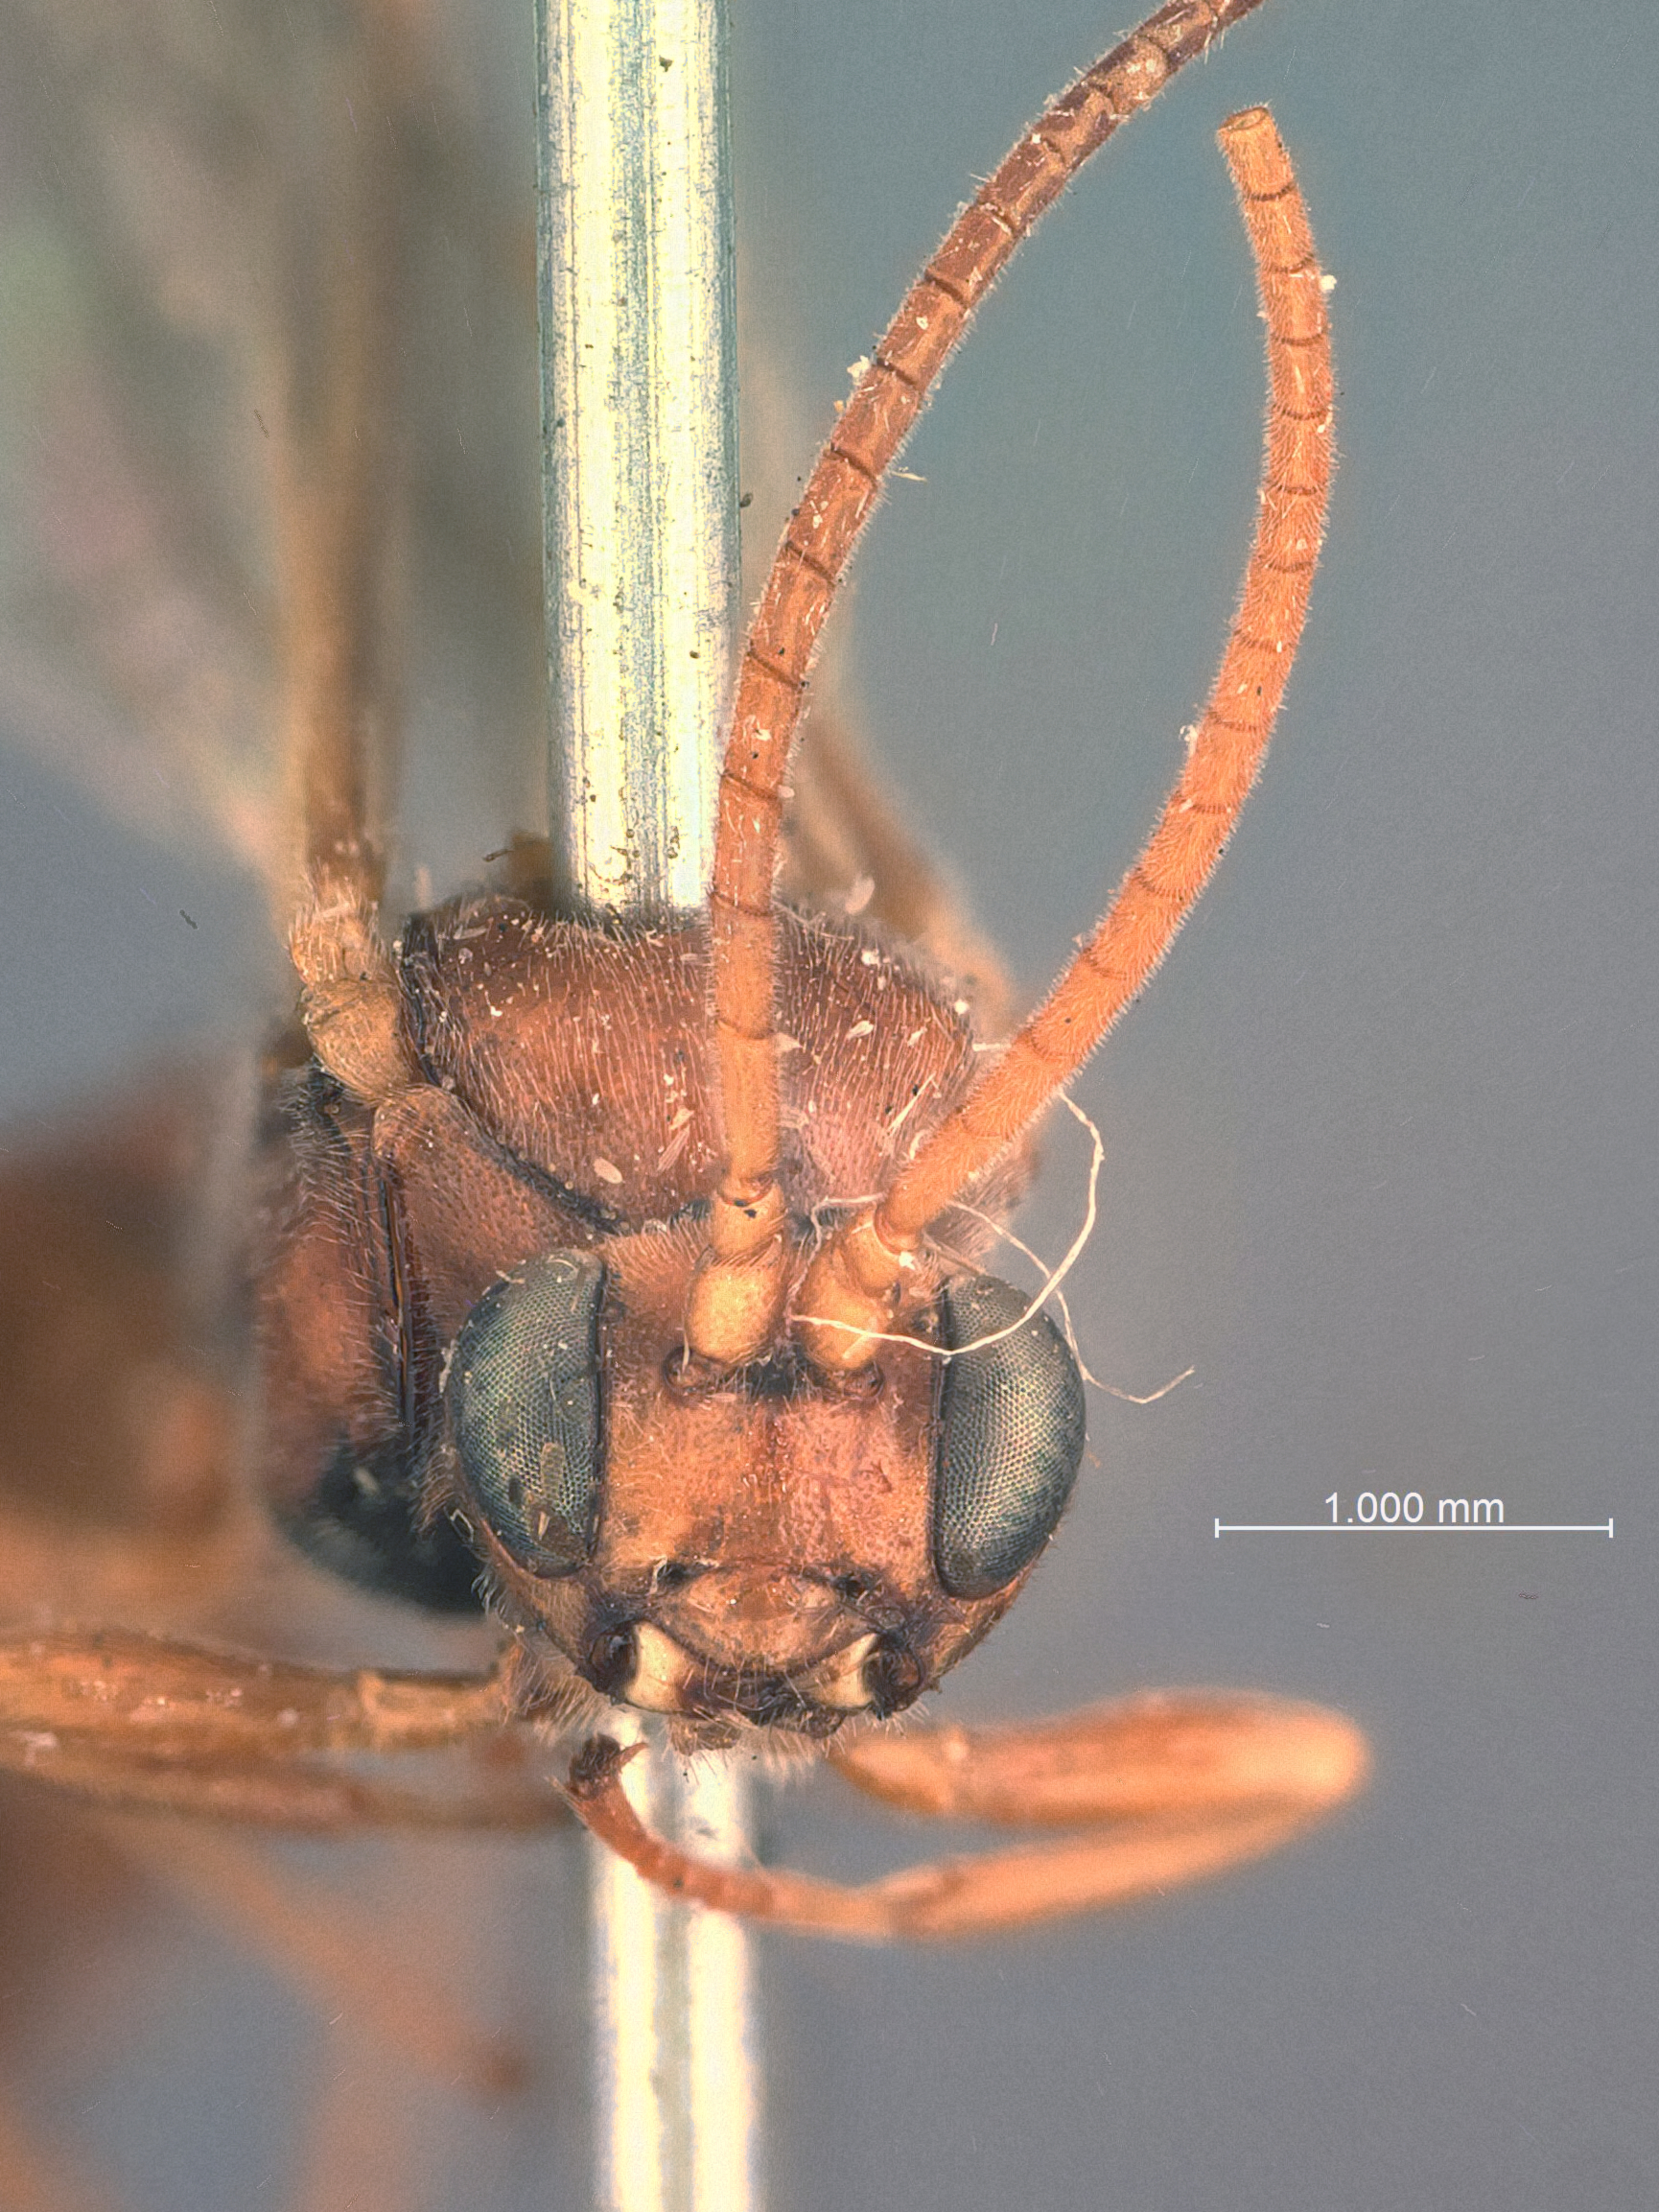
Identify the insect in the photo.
Gemophaga rufa
